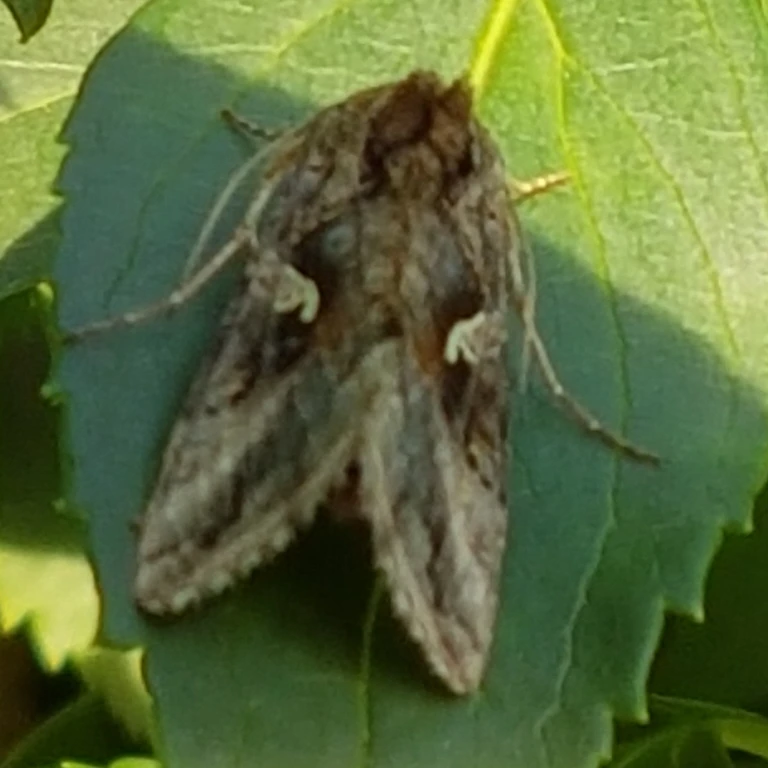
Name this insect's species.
Autographa gamma
